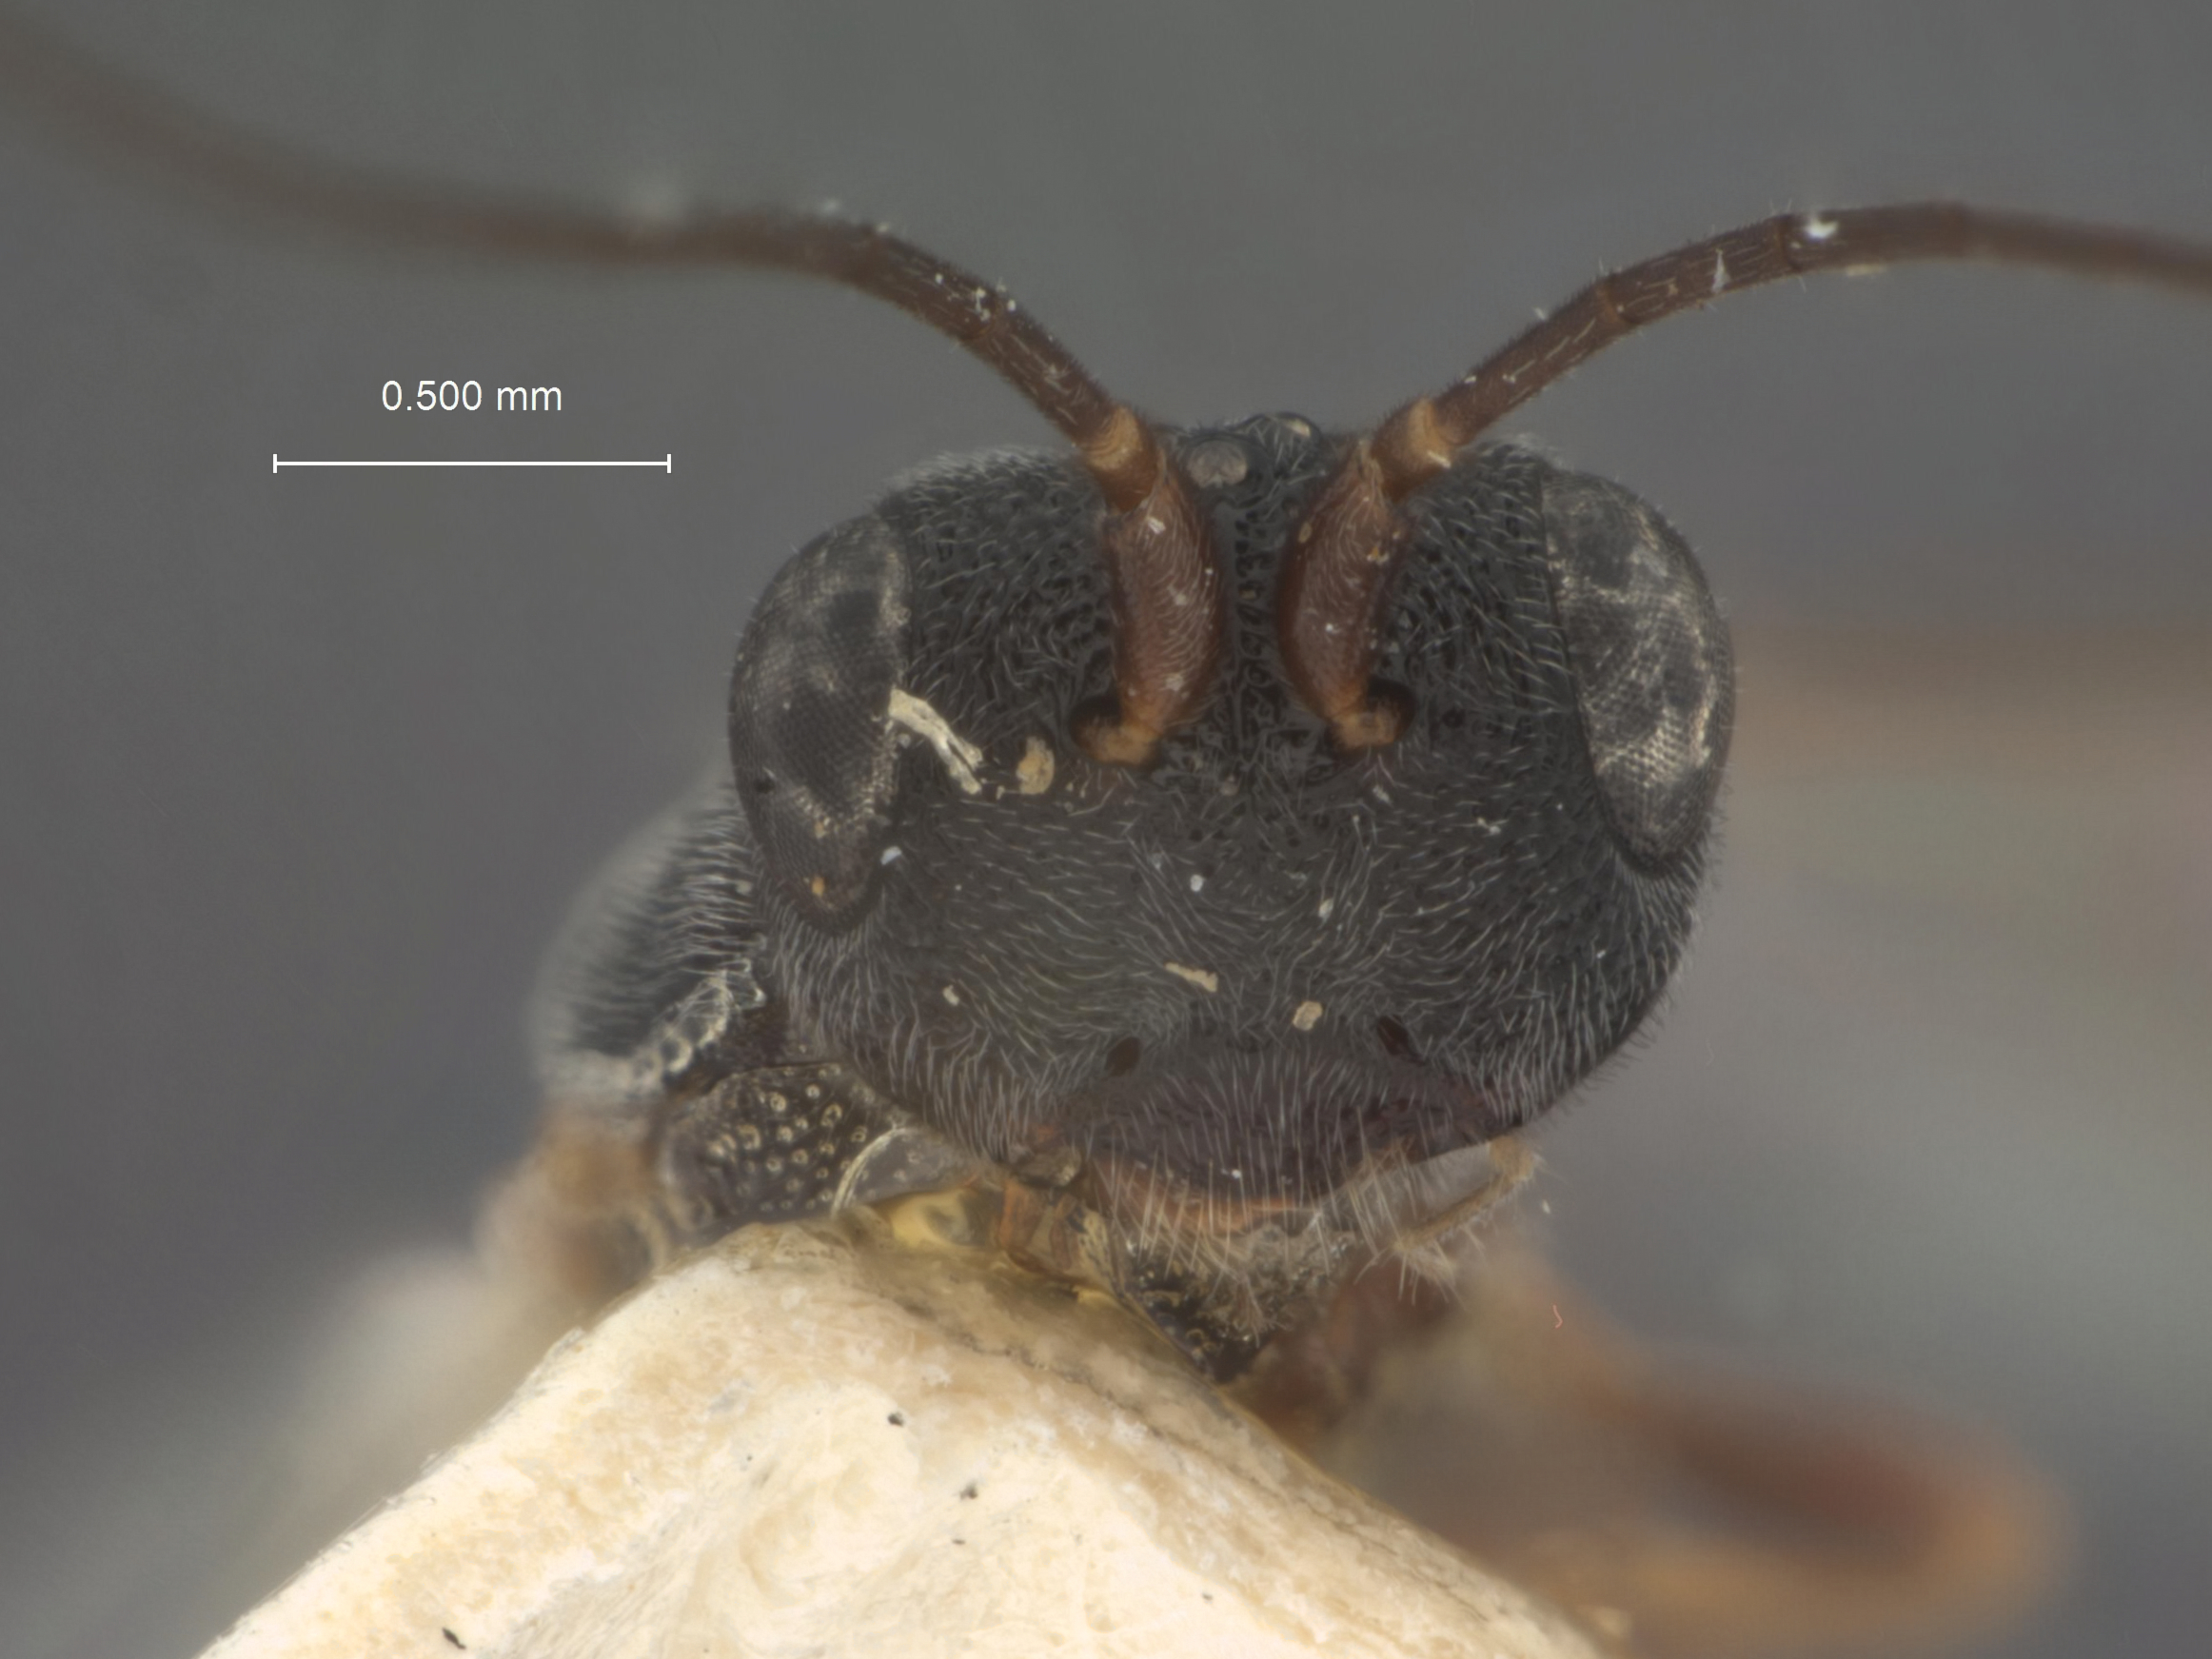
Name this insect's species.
Leptodrepana opuntiae
